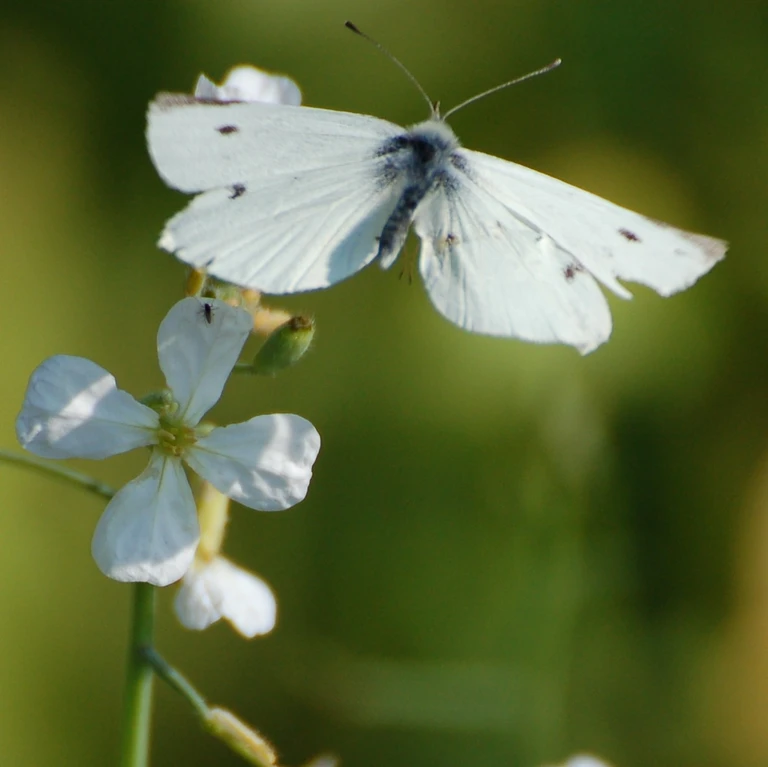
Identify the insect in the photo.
Pieris rapae
